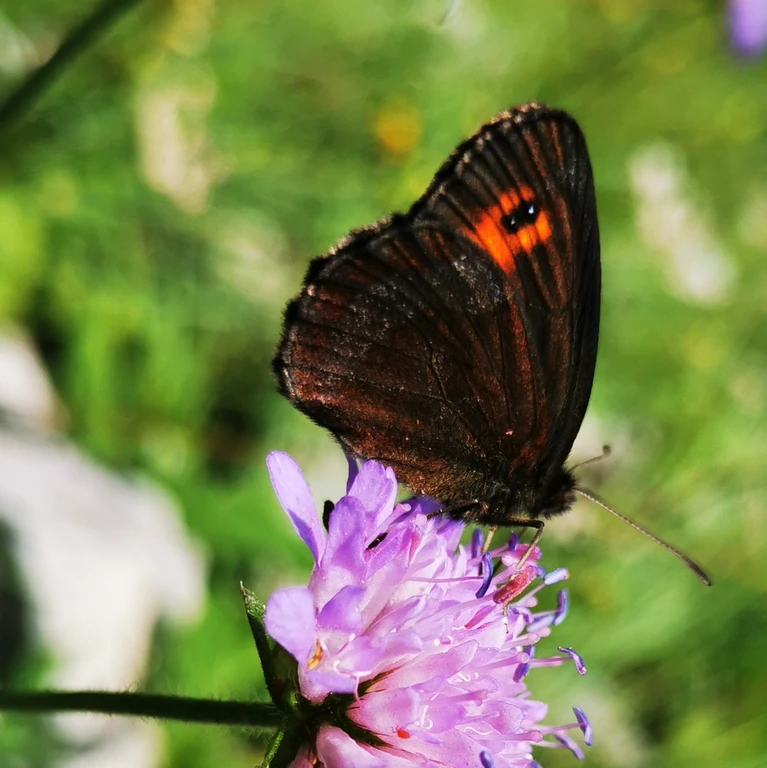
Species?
Erebia aethiops
